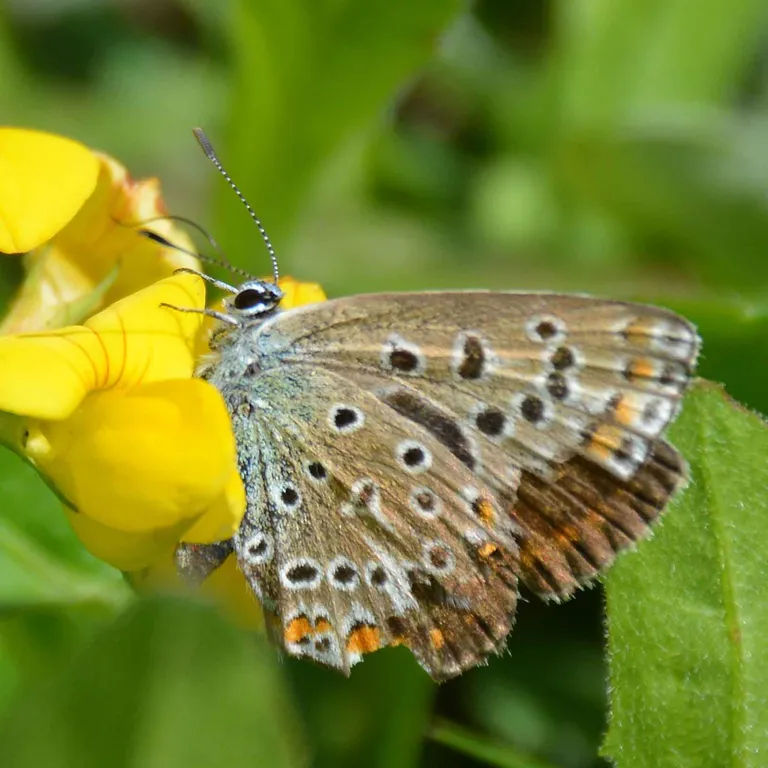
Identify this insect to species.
Polyommatus icarus
